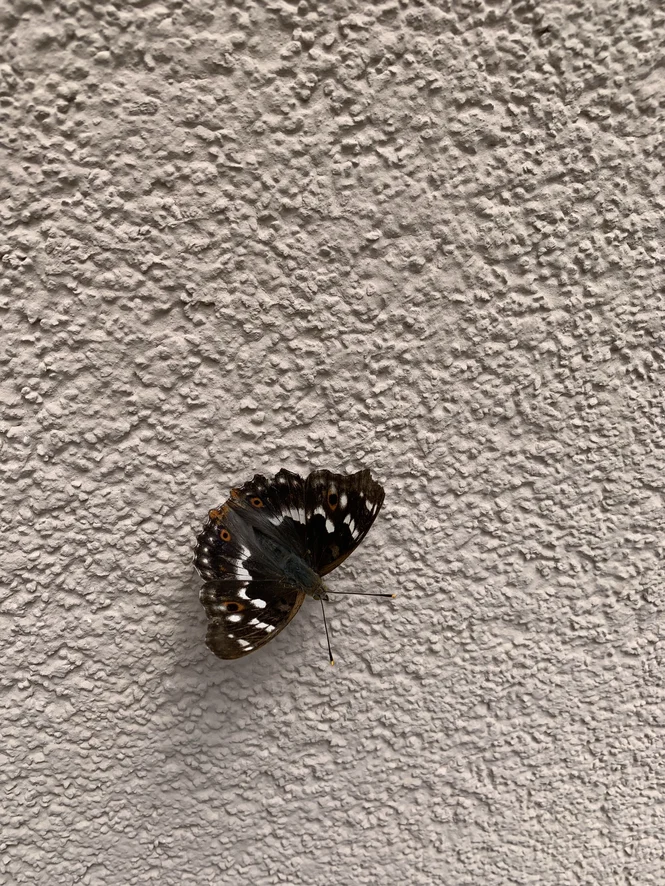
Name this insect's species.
Apatura ilia
